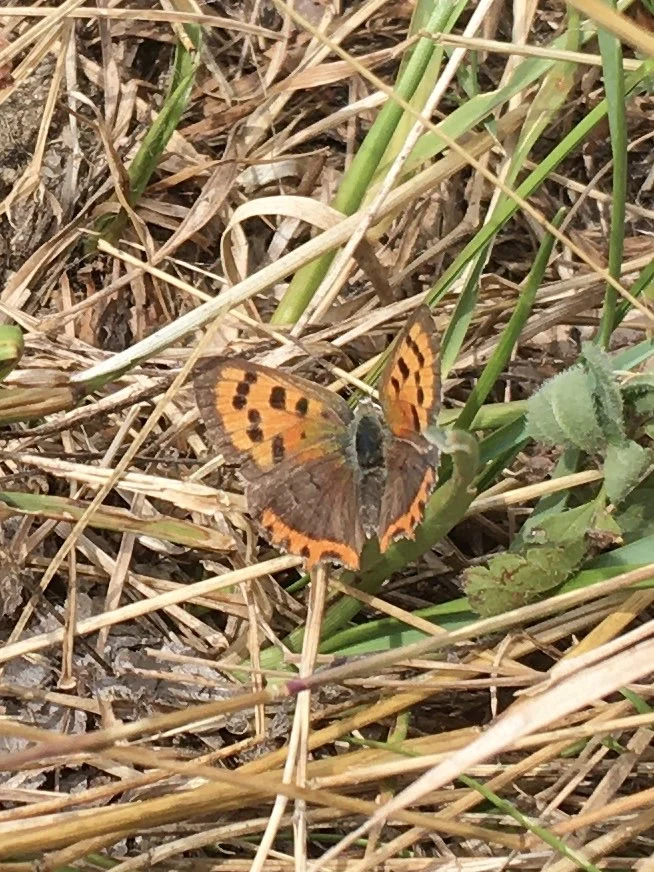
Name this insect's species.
Lycaena phlaeas
